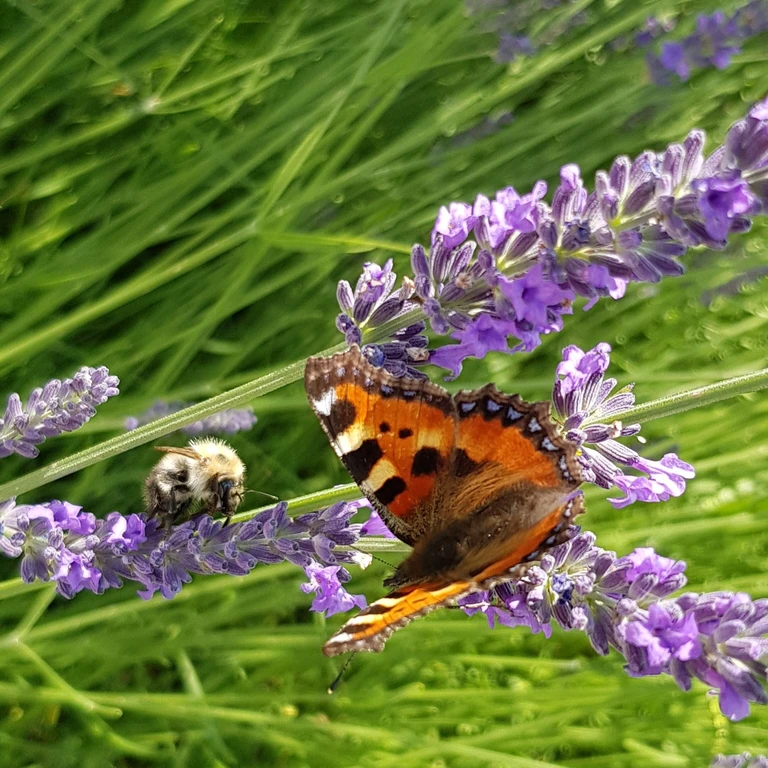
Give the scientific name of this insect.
Aglais urticae
